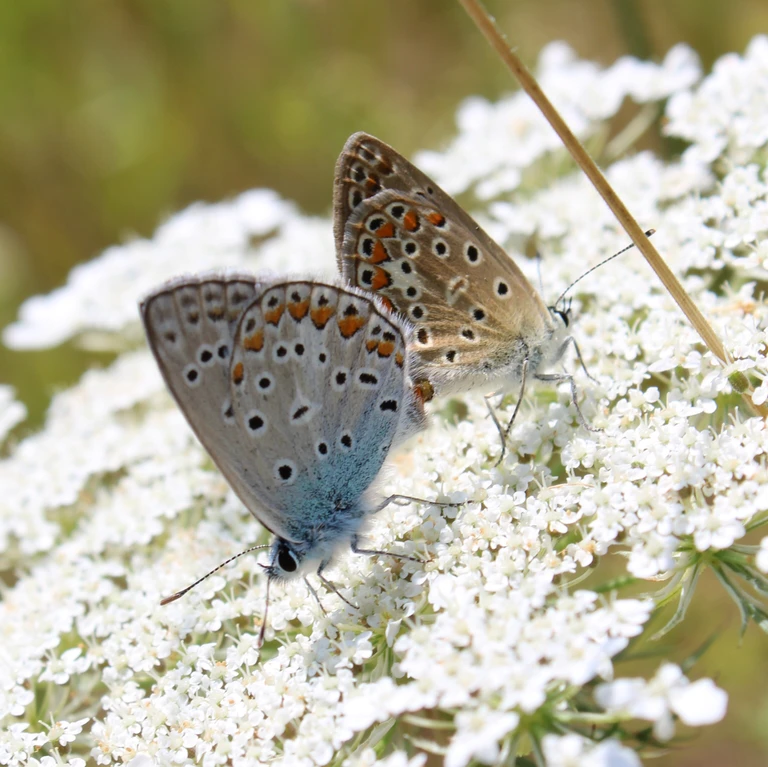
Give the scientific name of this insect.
Polyommatus icarus
